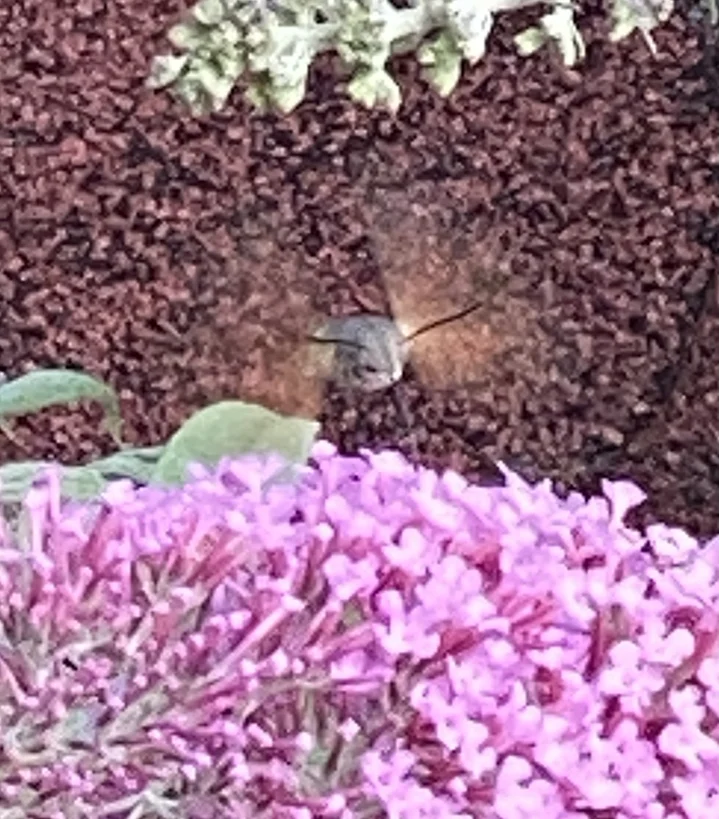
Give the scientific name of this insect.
Macroglossum stellatarum
